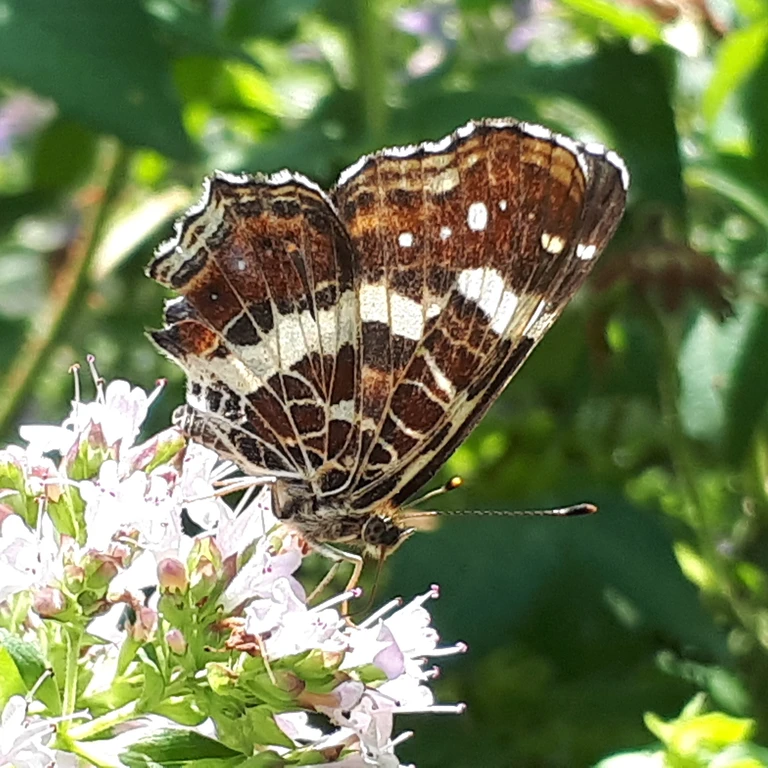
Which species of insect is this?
Araschnia levana
